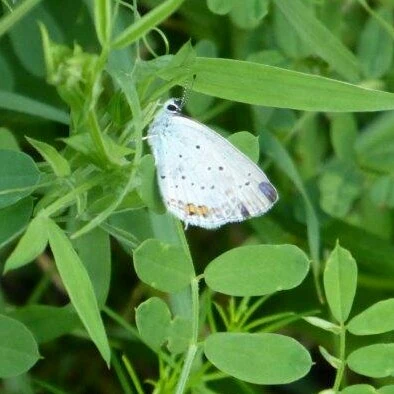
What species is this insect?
Cupido argiades (also Elkalyce argiades)
